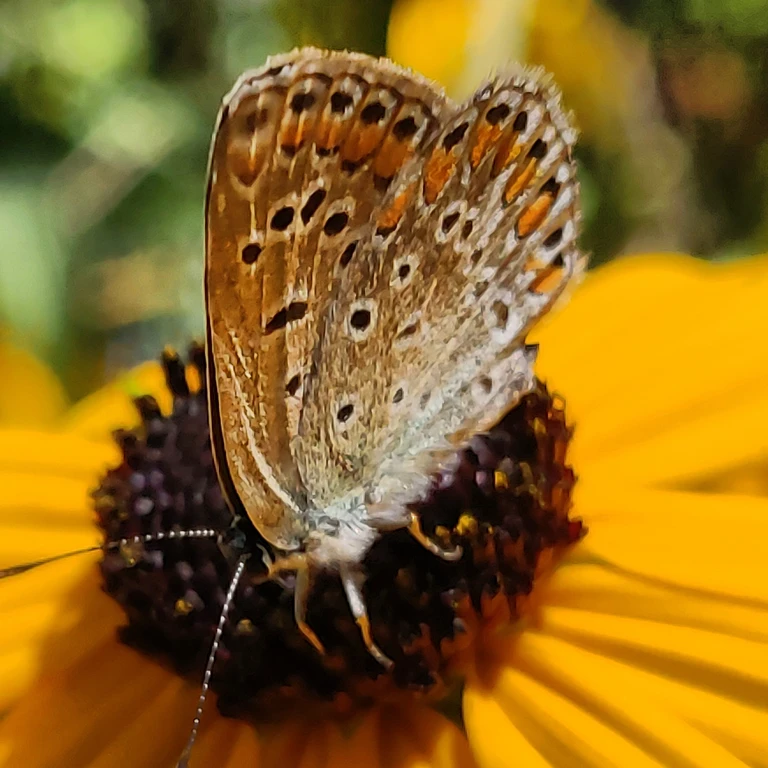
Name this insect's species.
Polyommatus icarus
